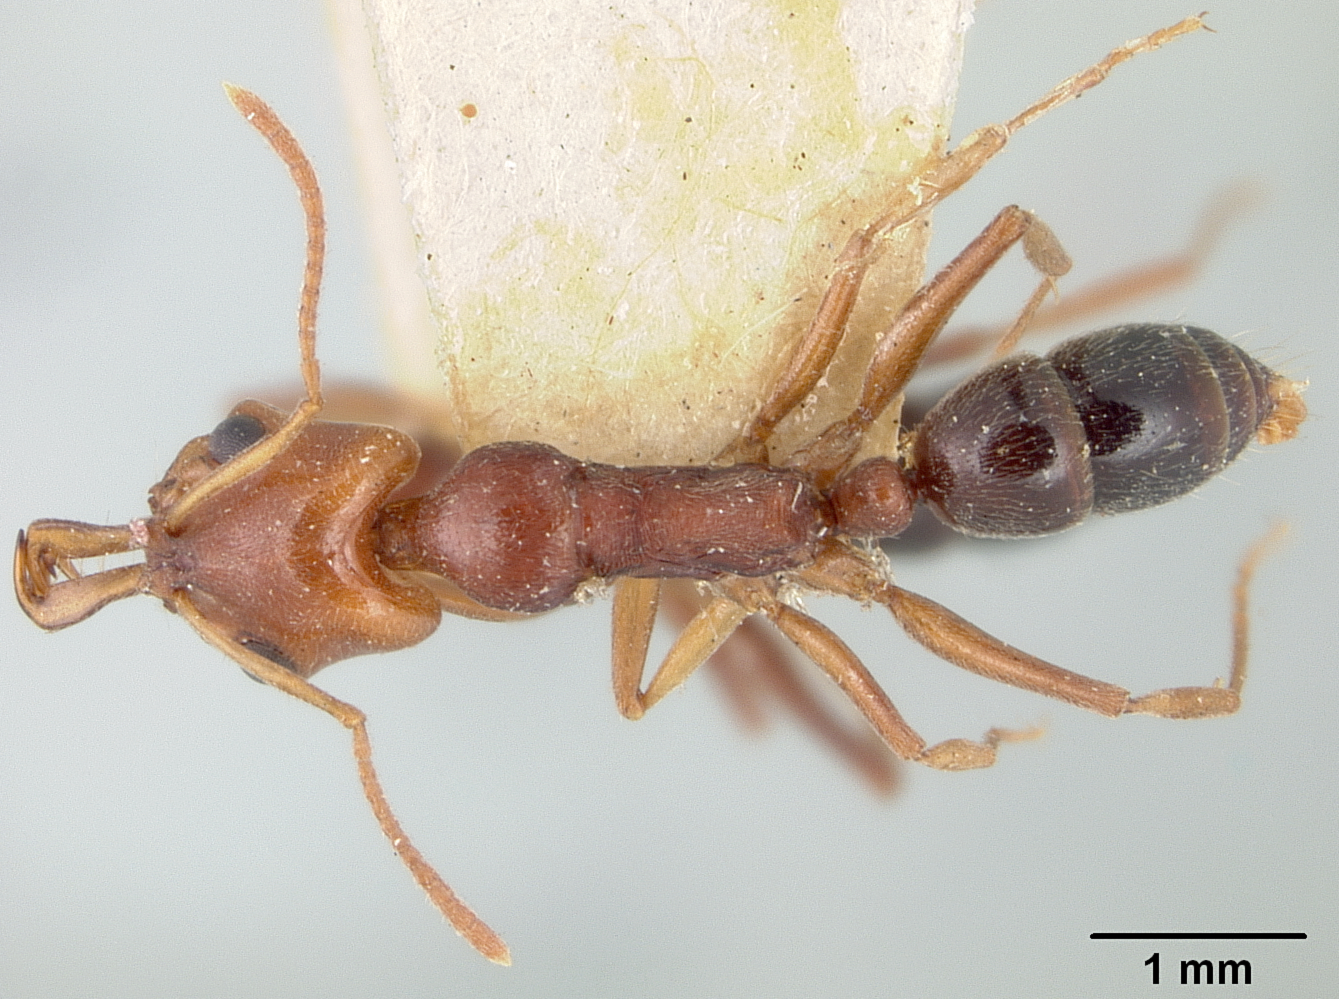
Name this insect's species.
Anochetus sedilloti
